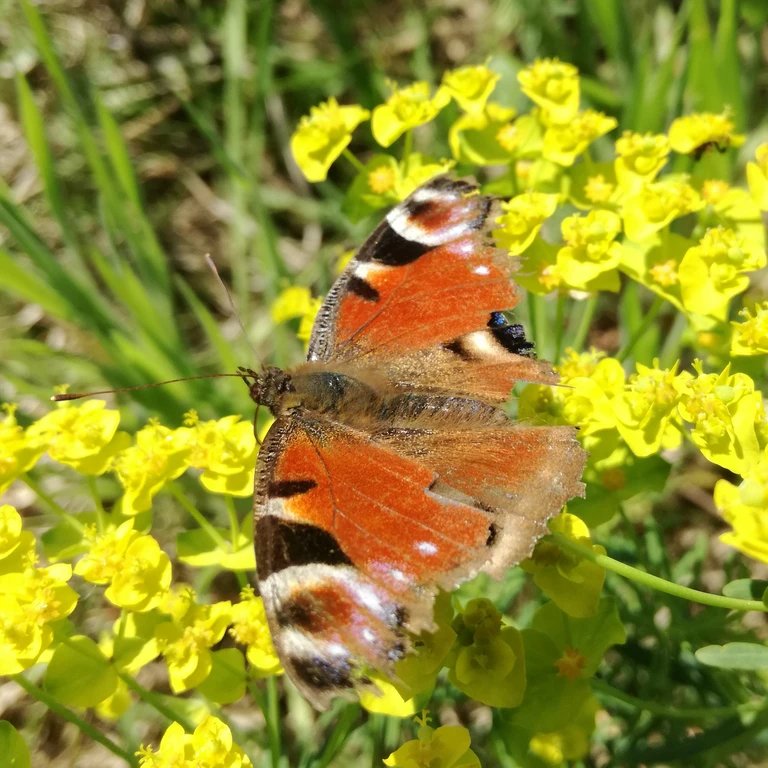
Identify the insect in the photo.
Aglais io
